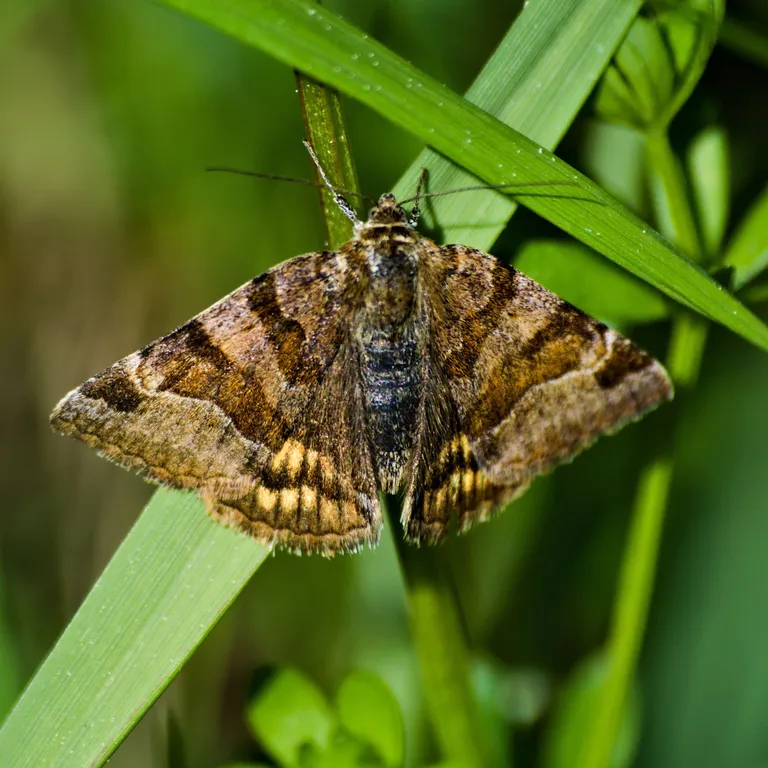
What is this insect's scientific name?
Euclidia glyphica
